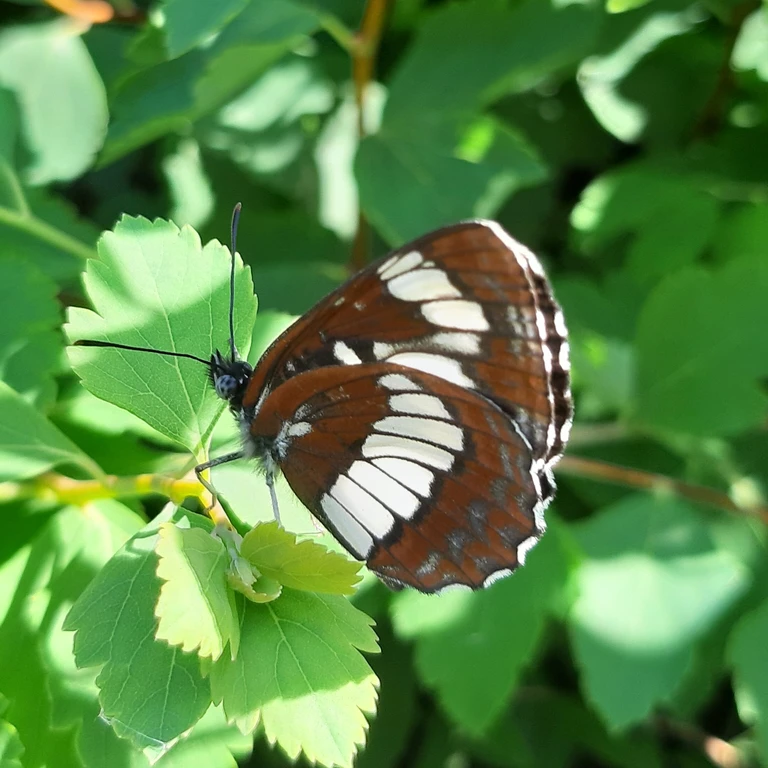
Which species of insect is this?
Neptis rivularis
